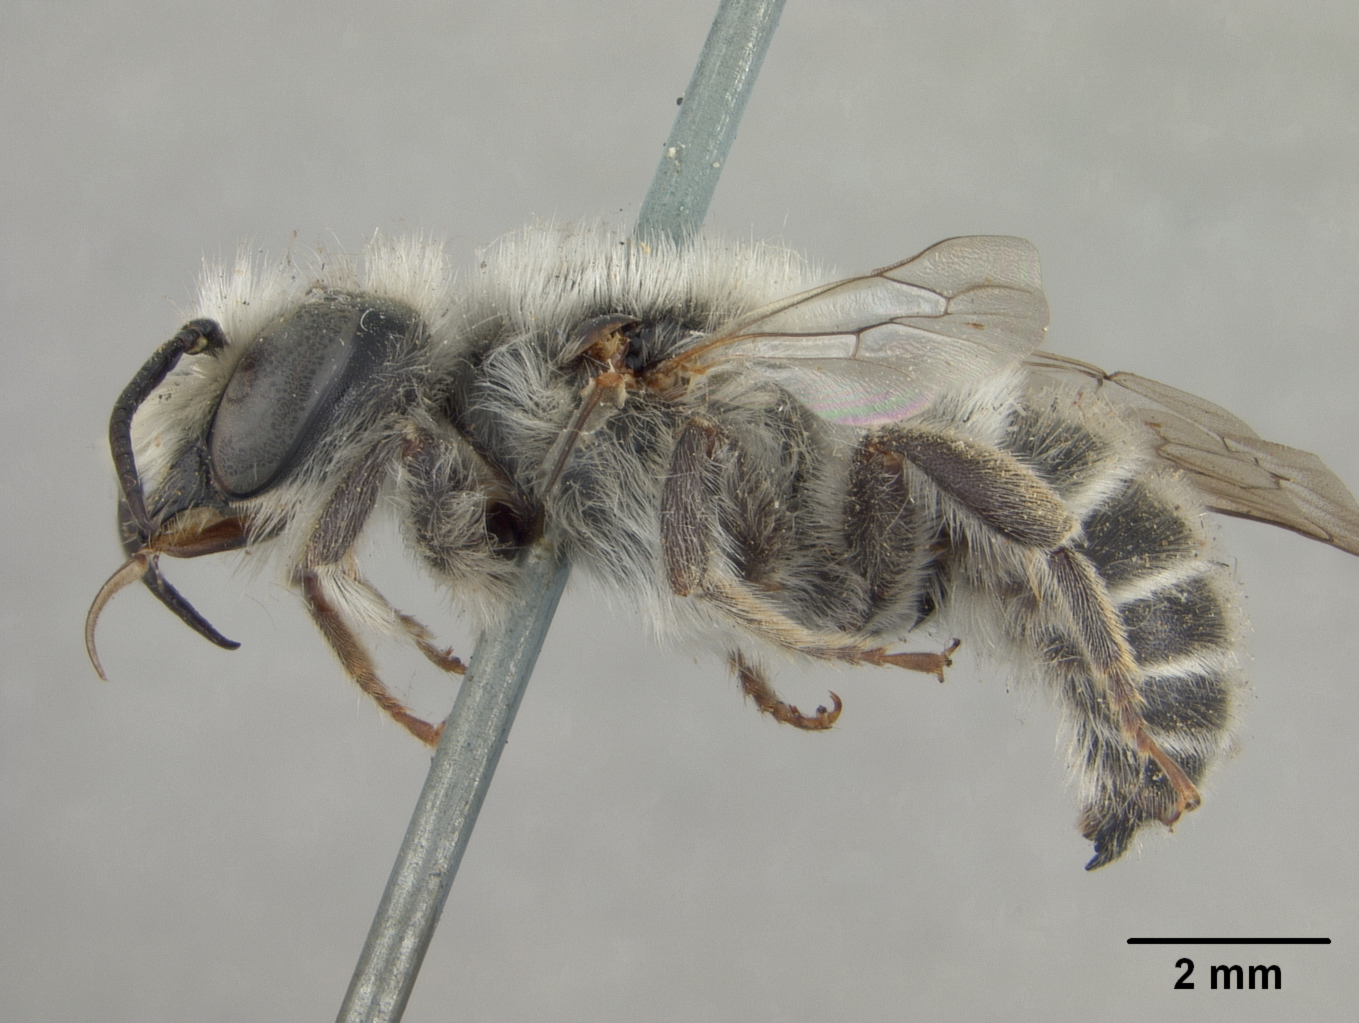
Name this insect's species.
Alcidamea biscutellae
